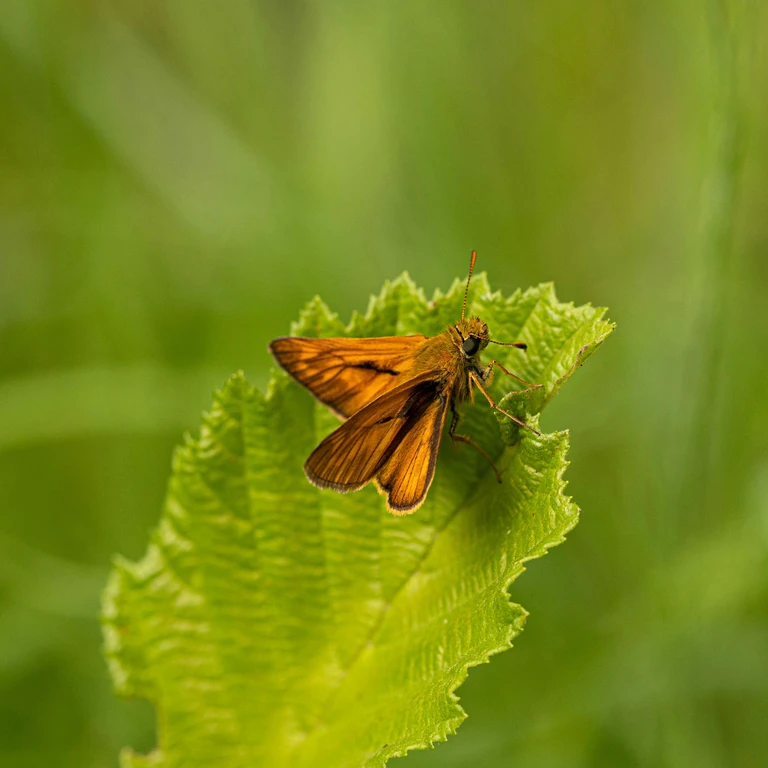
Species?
Ochlodes sylvanus (also Ochlodes venata)
